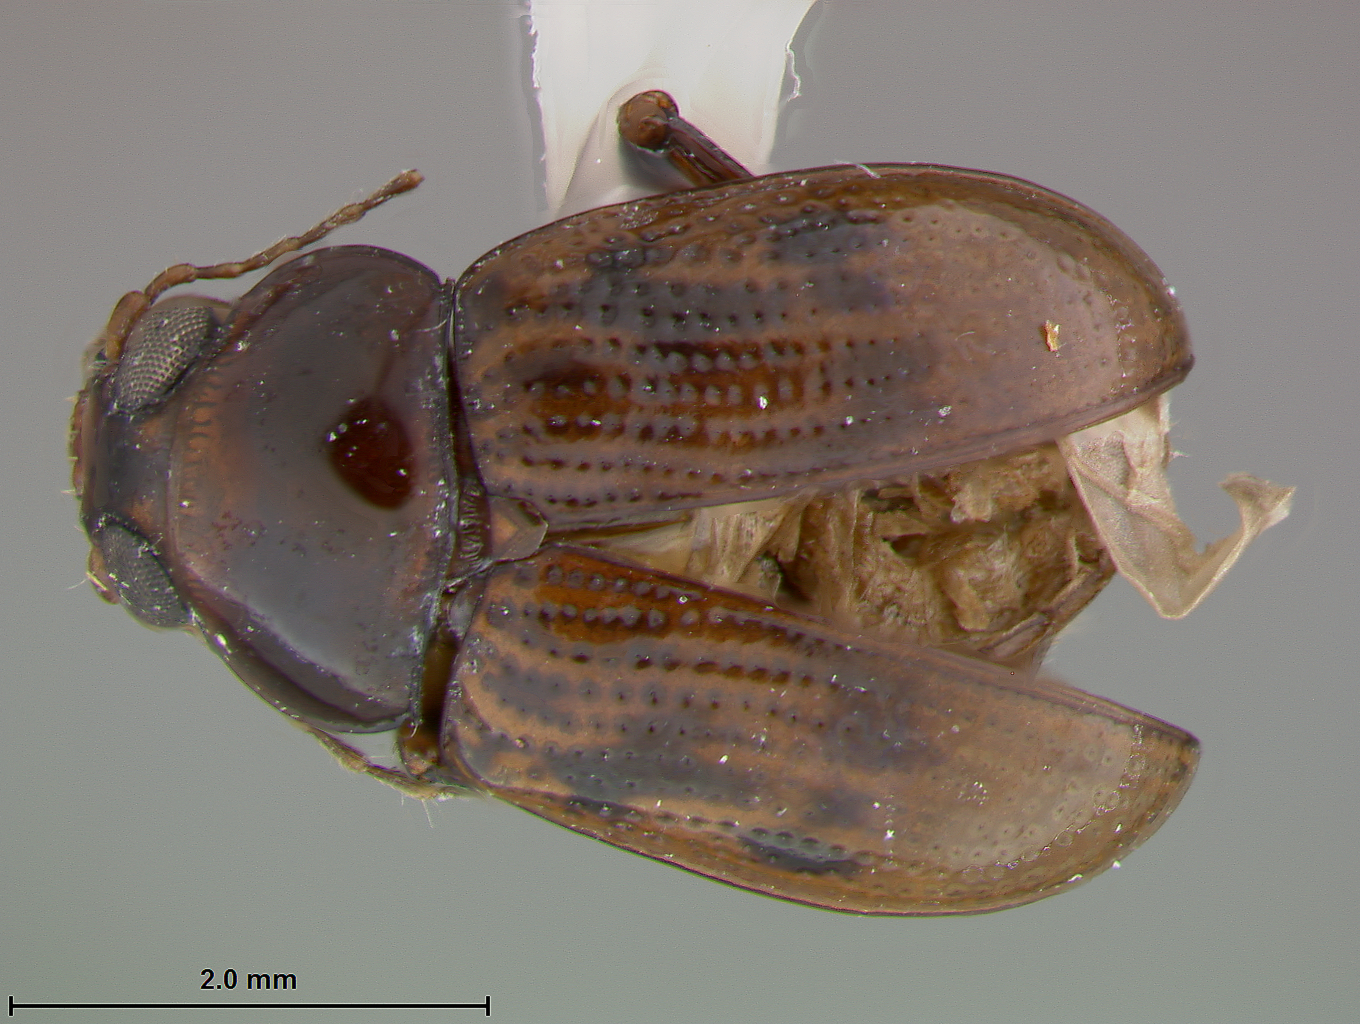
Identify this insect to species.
Metachroma leonardi
